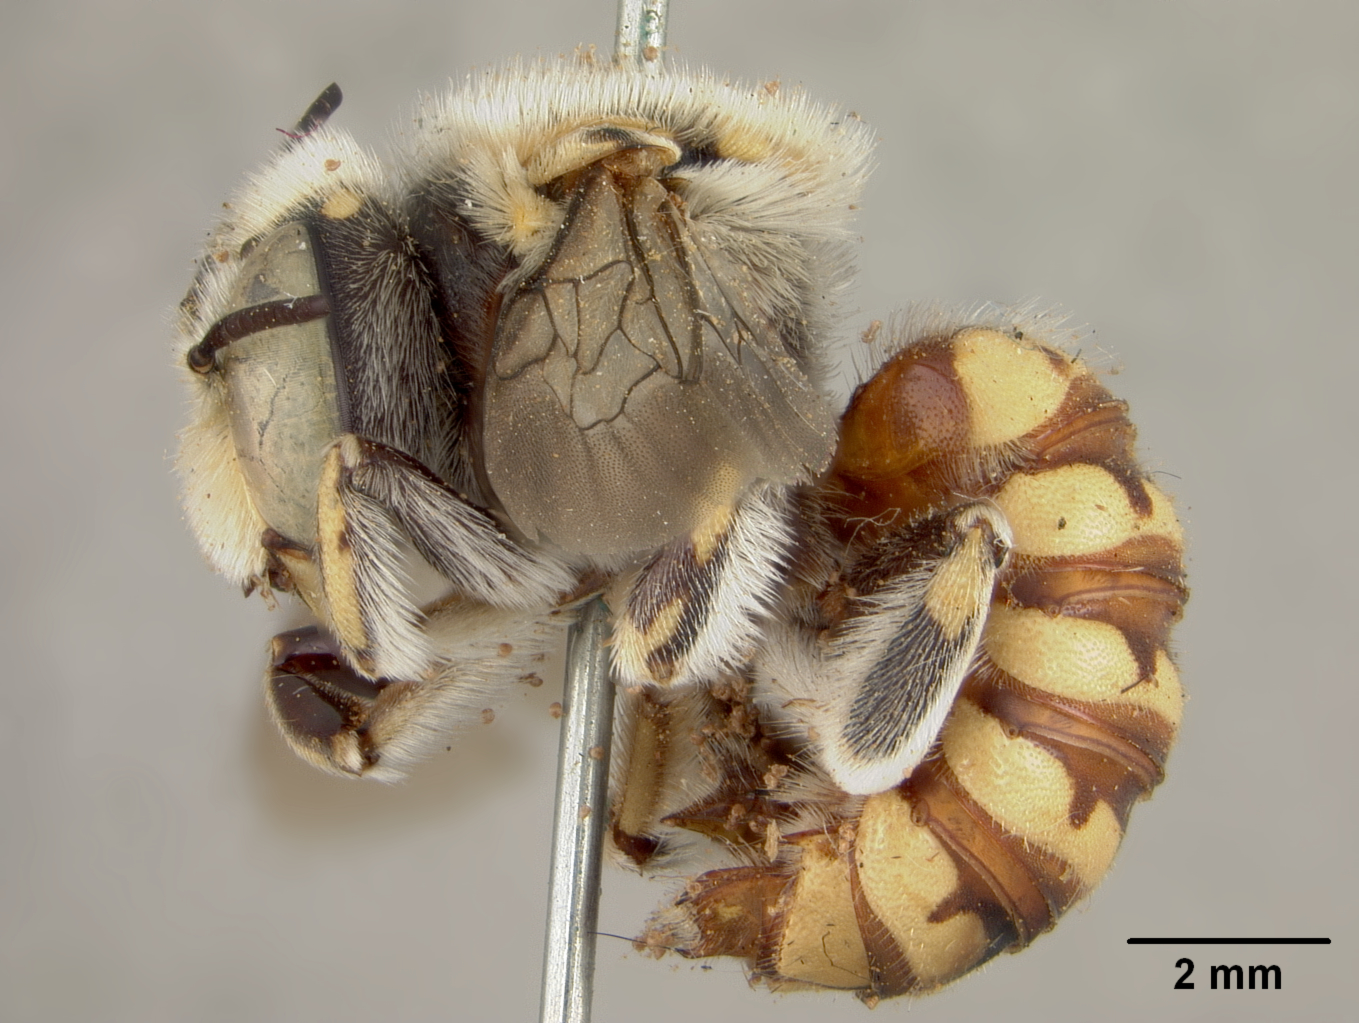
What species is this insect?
Anthidium porterae
